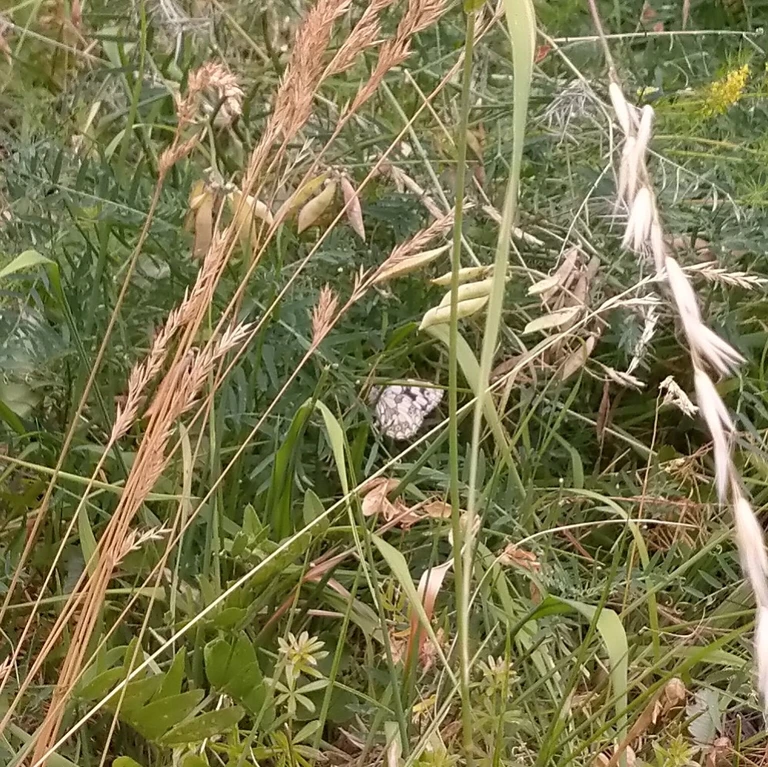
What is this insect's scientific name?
Melanargia galathea
